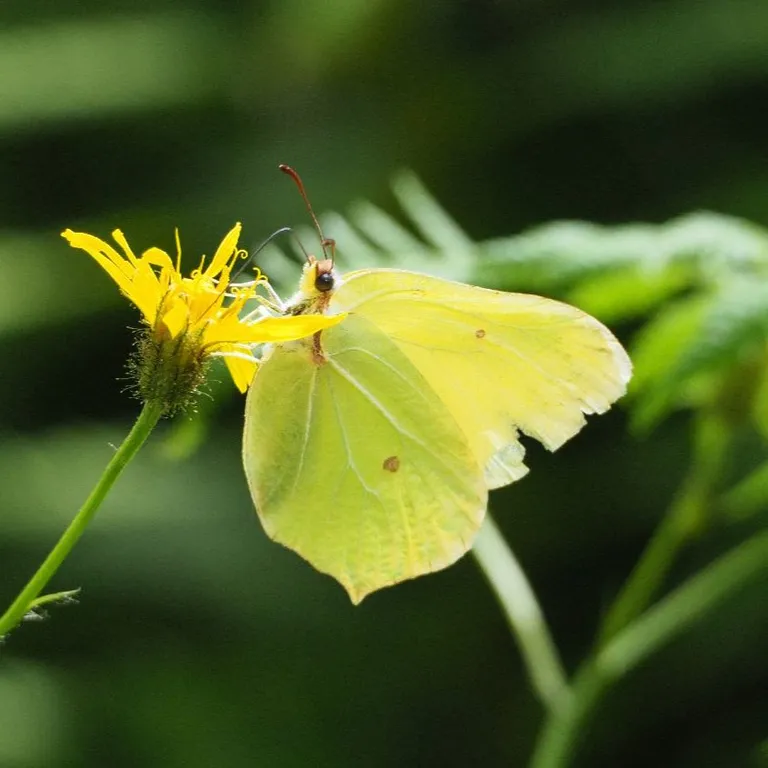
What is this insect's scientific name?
Gonepteryx rhamni
